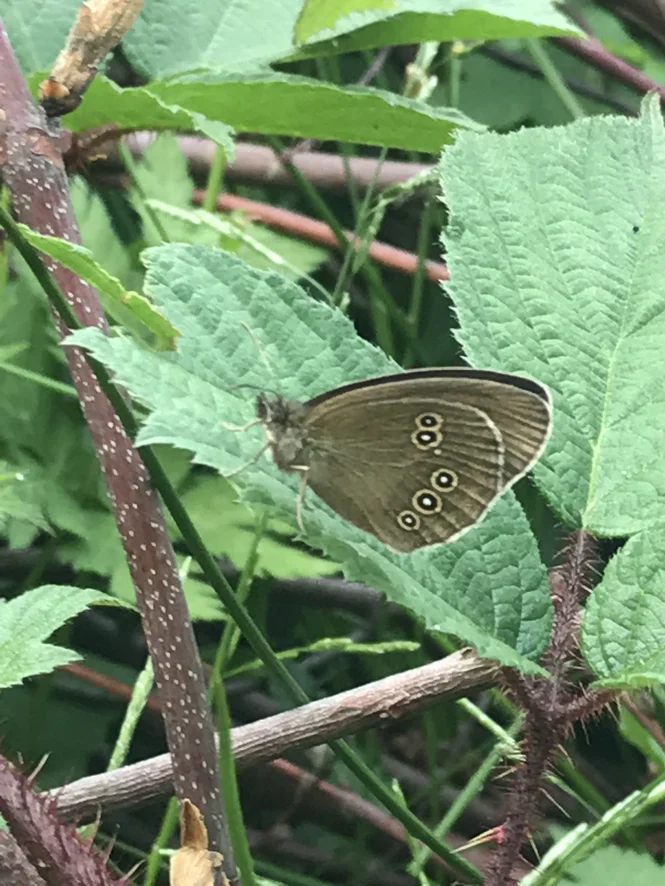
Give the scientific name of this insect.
Aphantopus hyperantus
